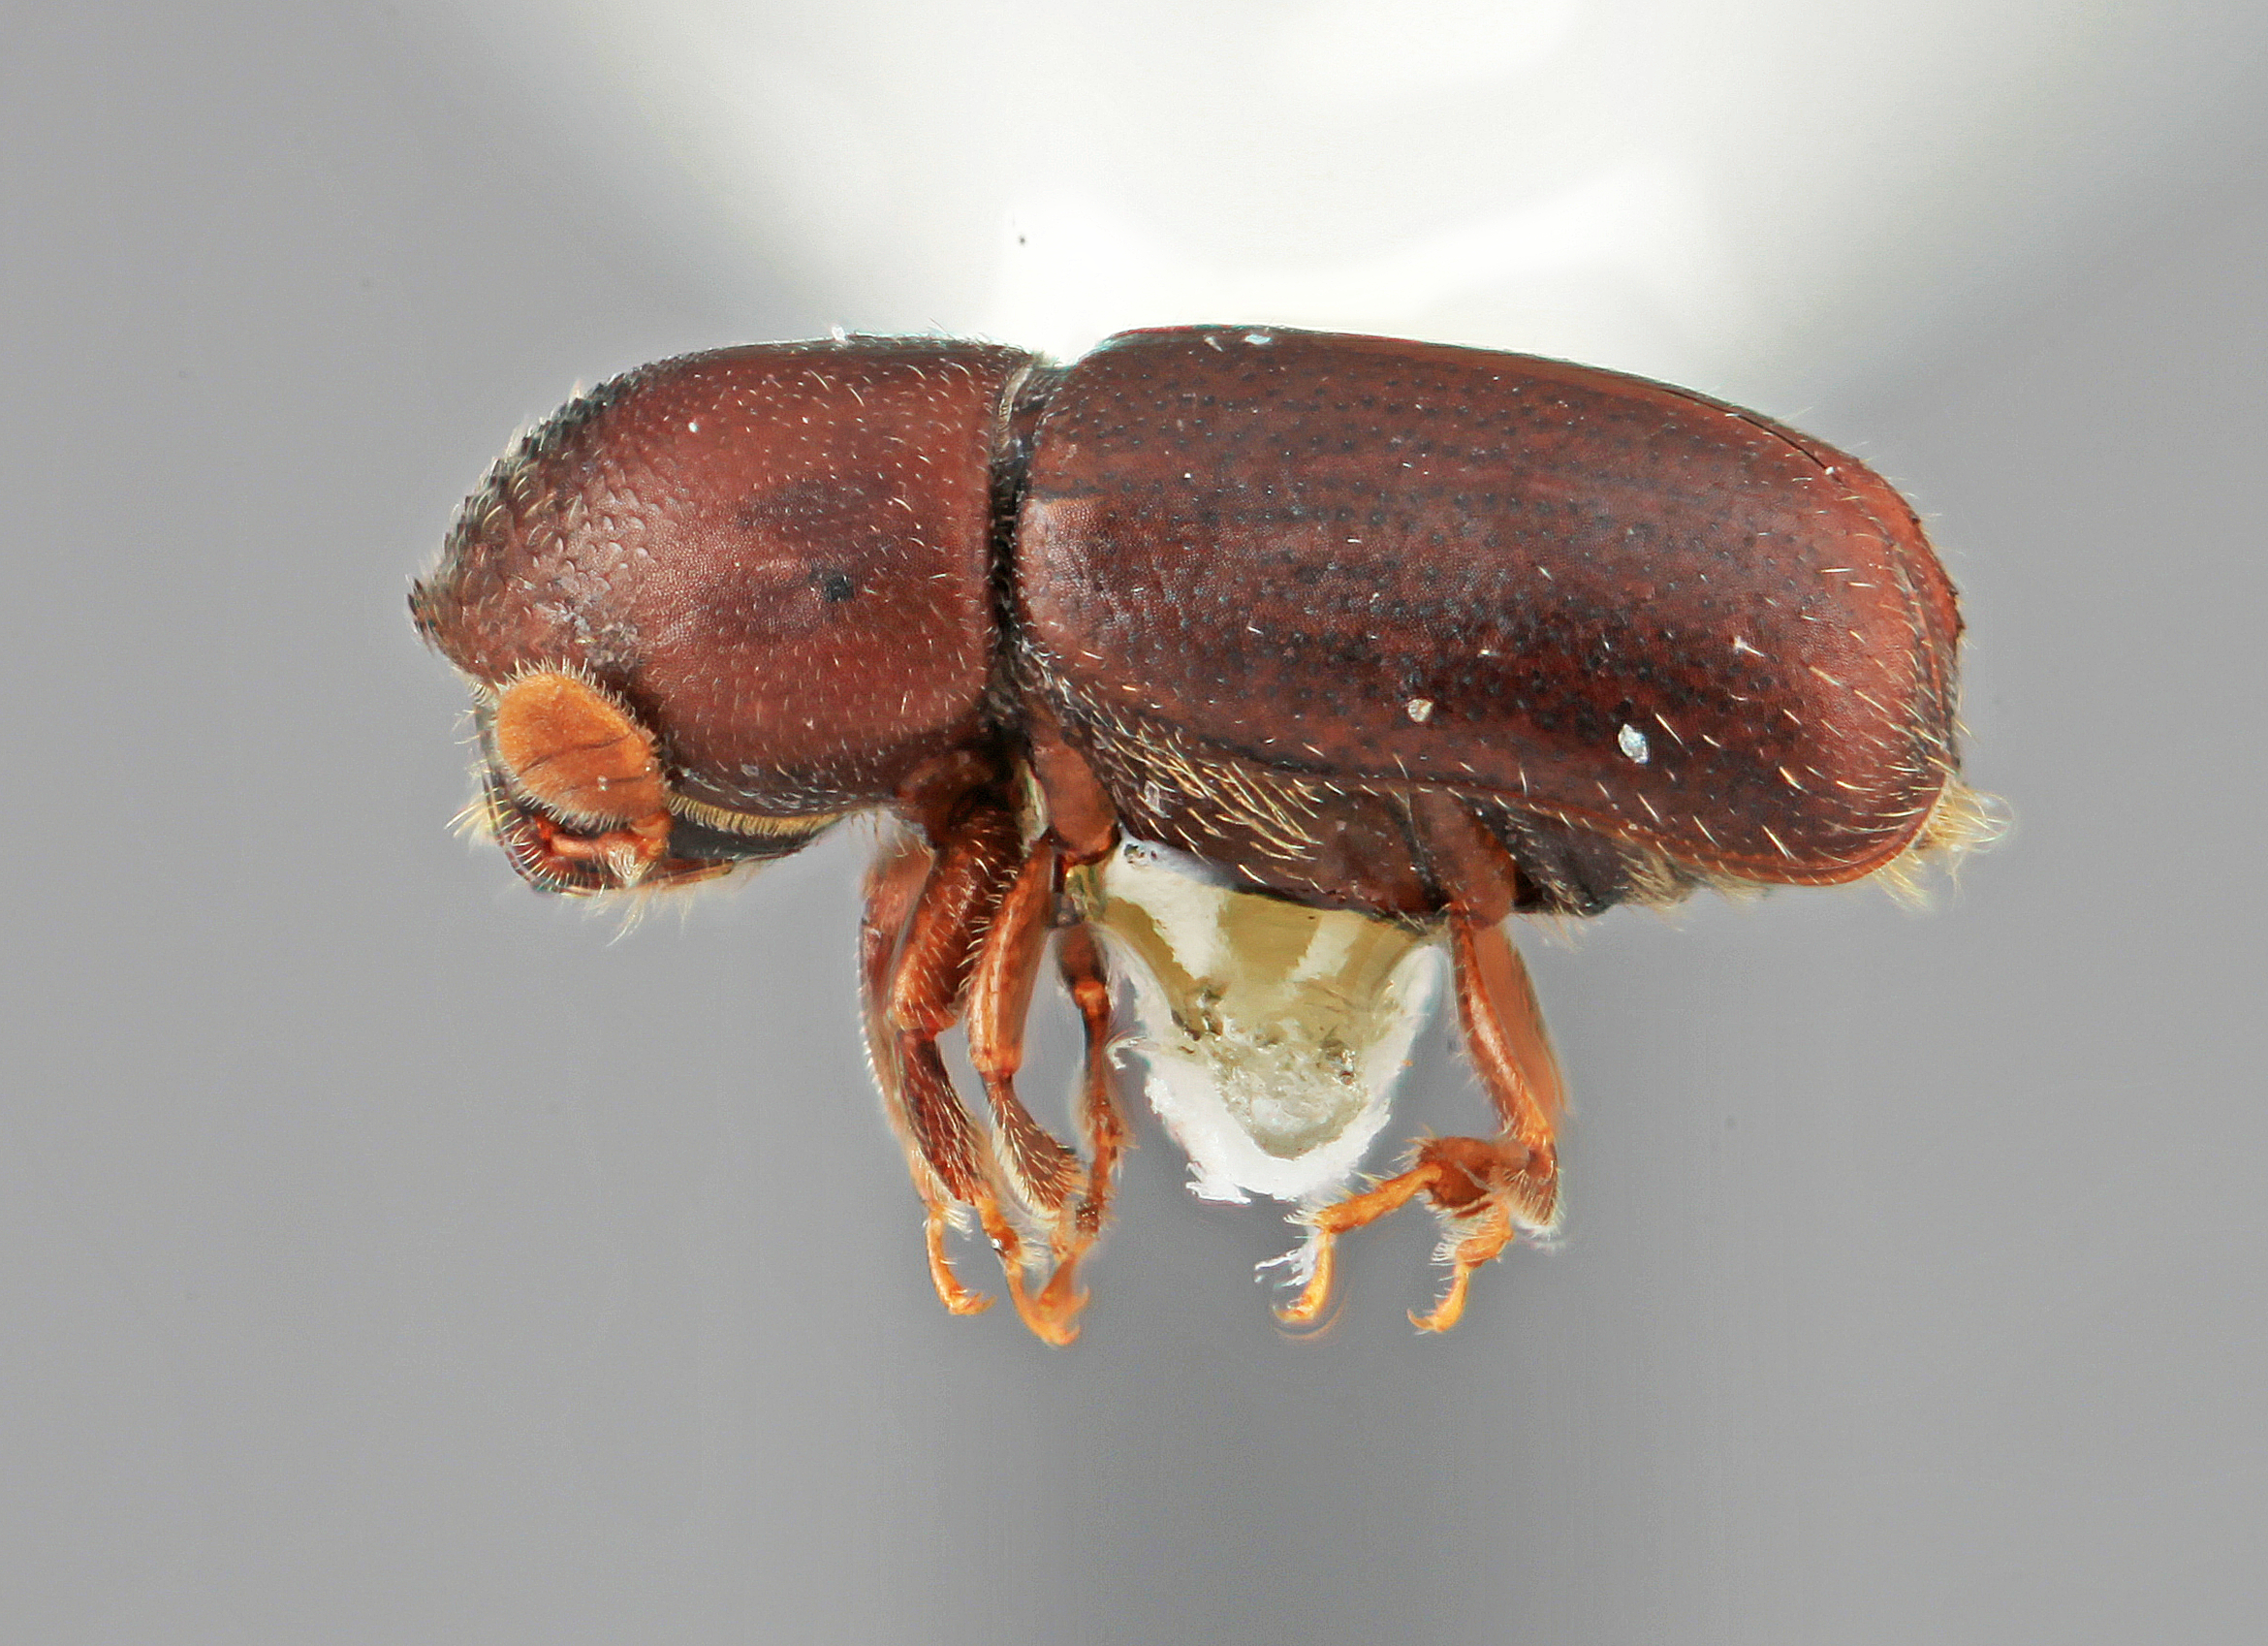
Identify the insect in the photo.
Microcorthylus umbratus
